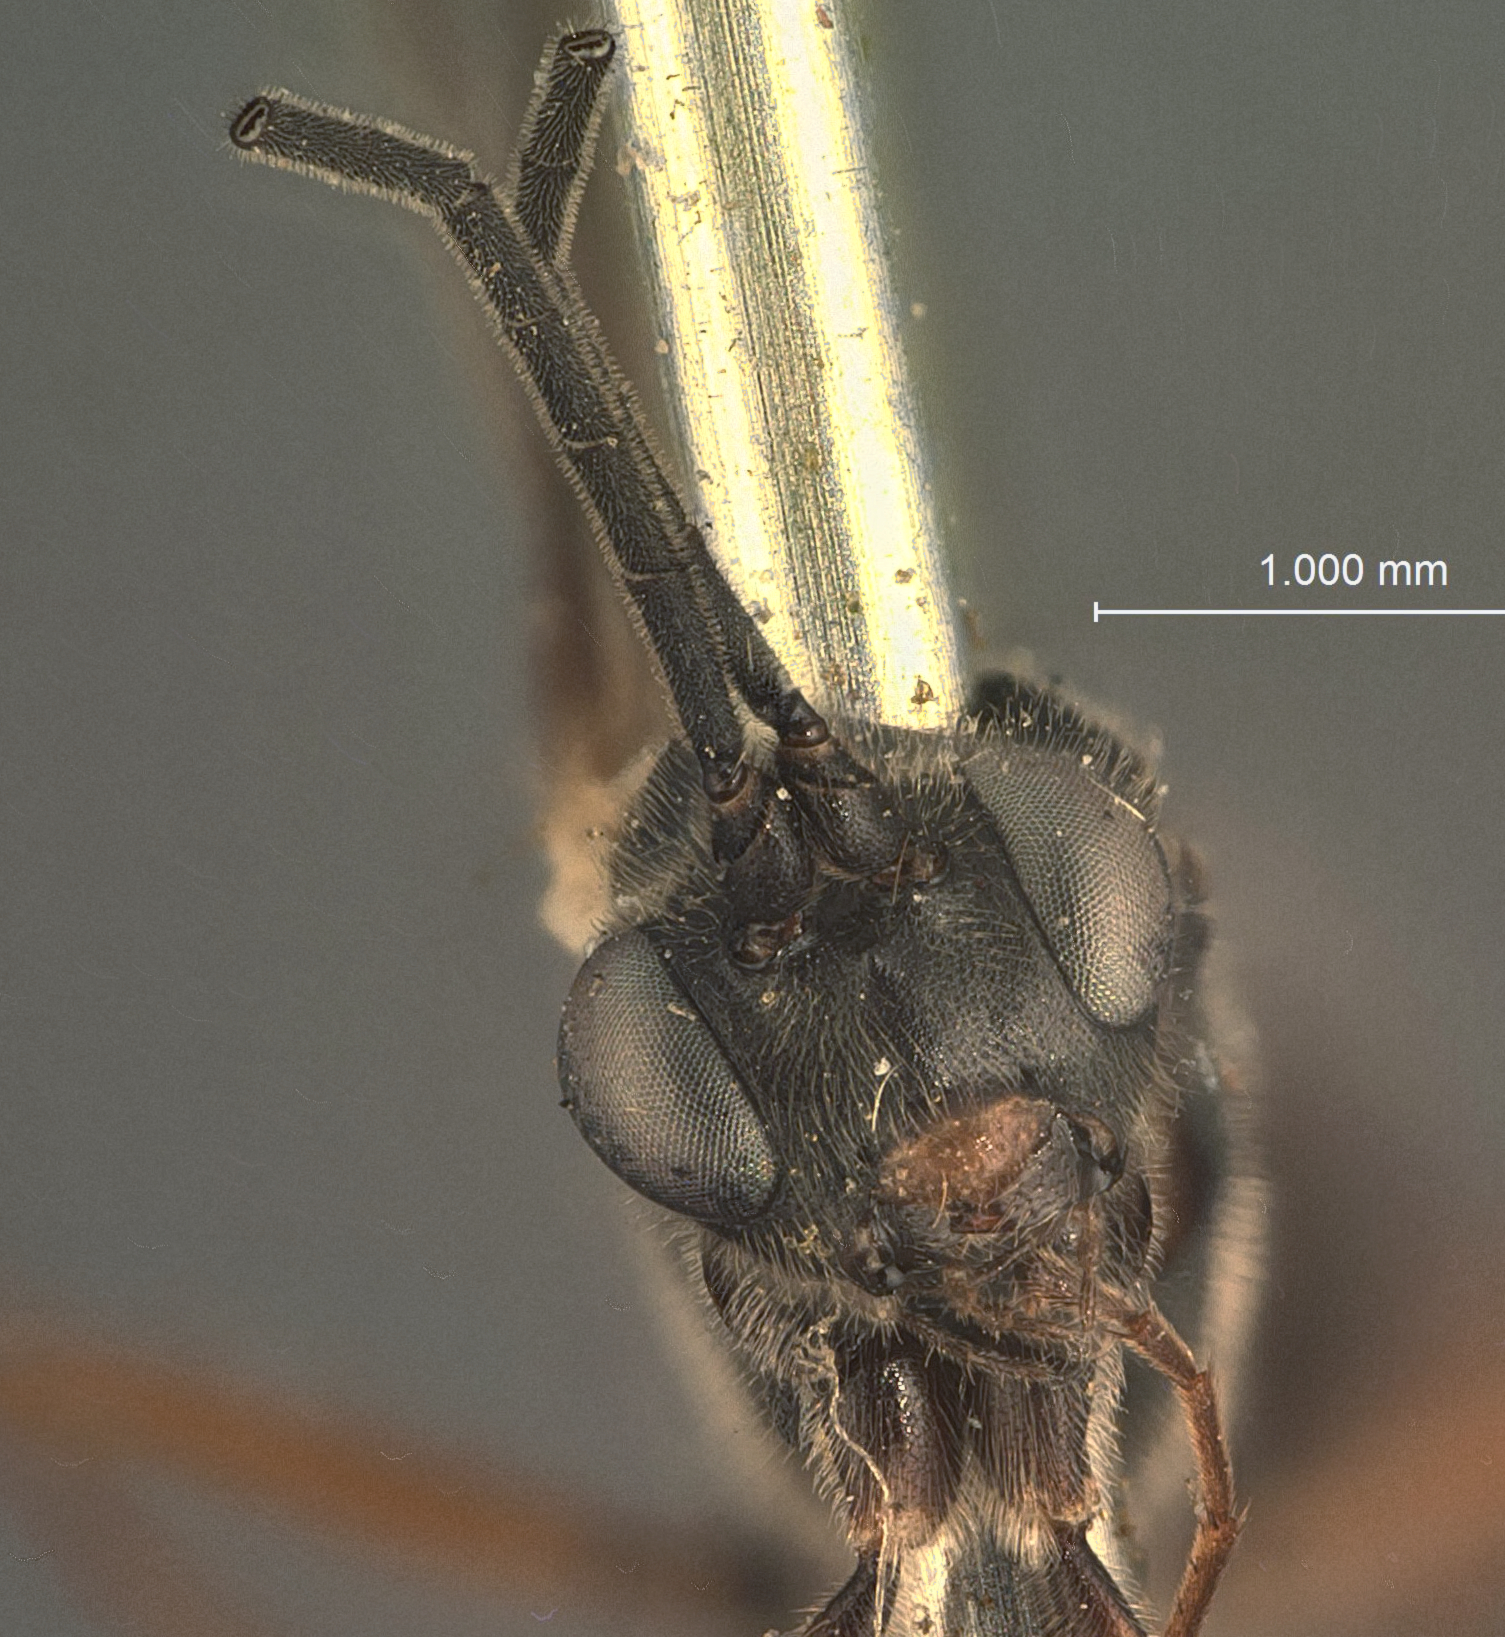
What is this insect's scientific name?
Trevoria yakutatensis
